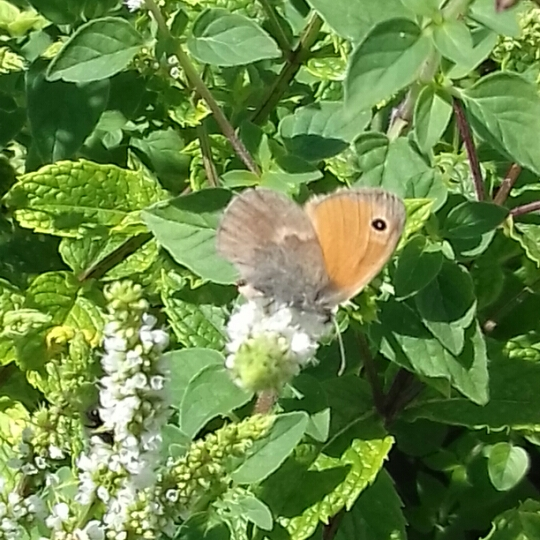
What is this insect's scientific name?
Coenonympha pamphilus
